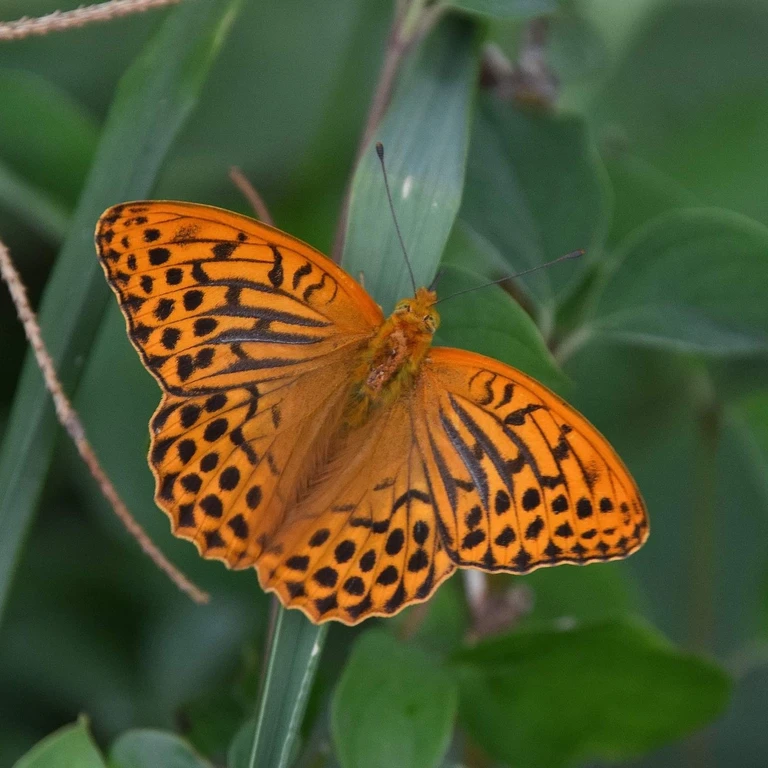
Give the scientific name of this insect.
Argynnis paphia
